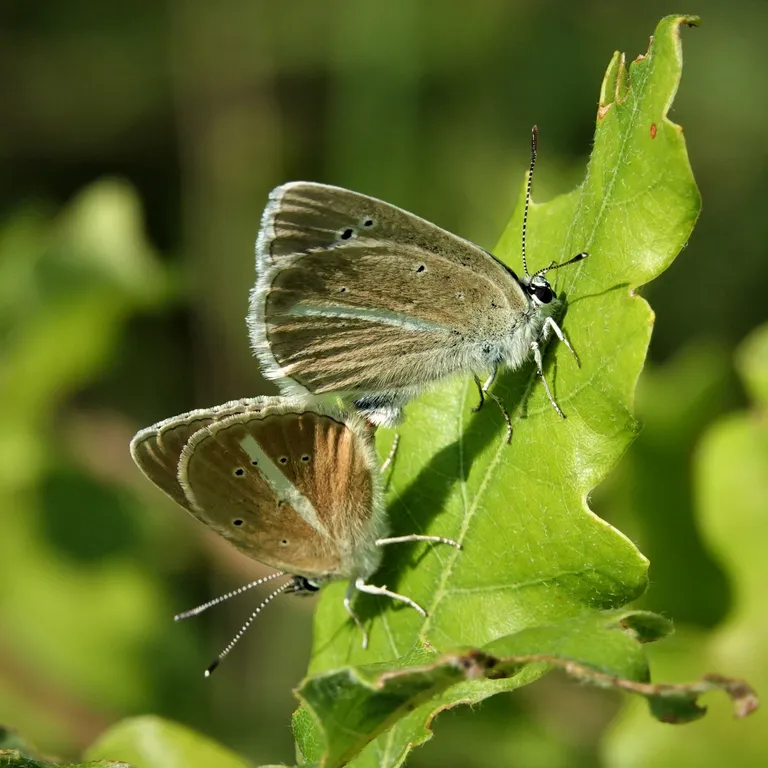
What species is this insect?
Polyommatus damon (also Agrodiaetus damon)
